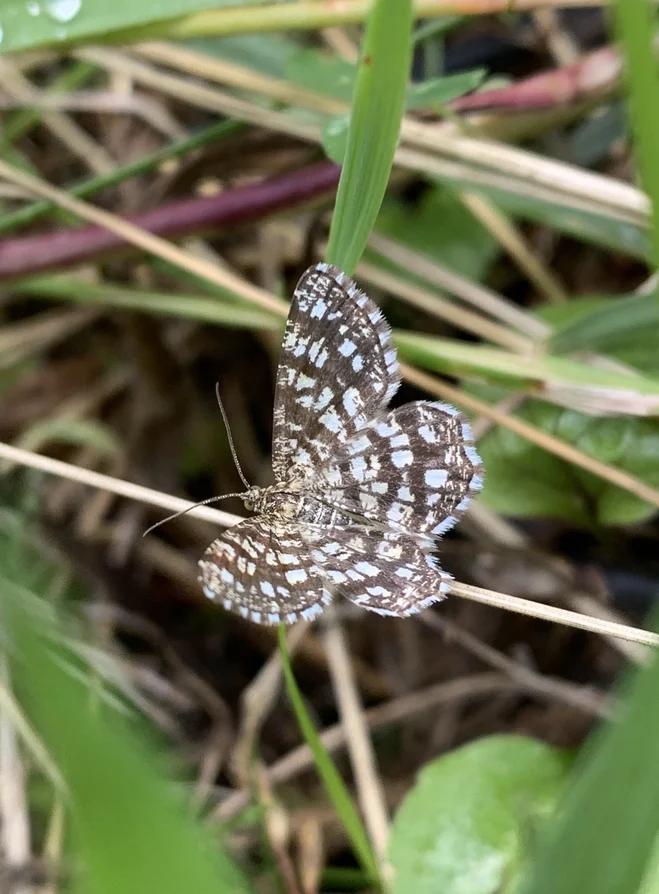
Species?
Chiasmia clathrata
